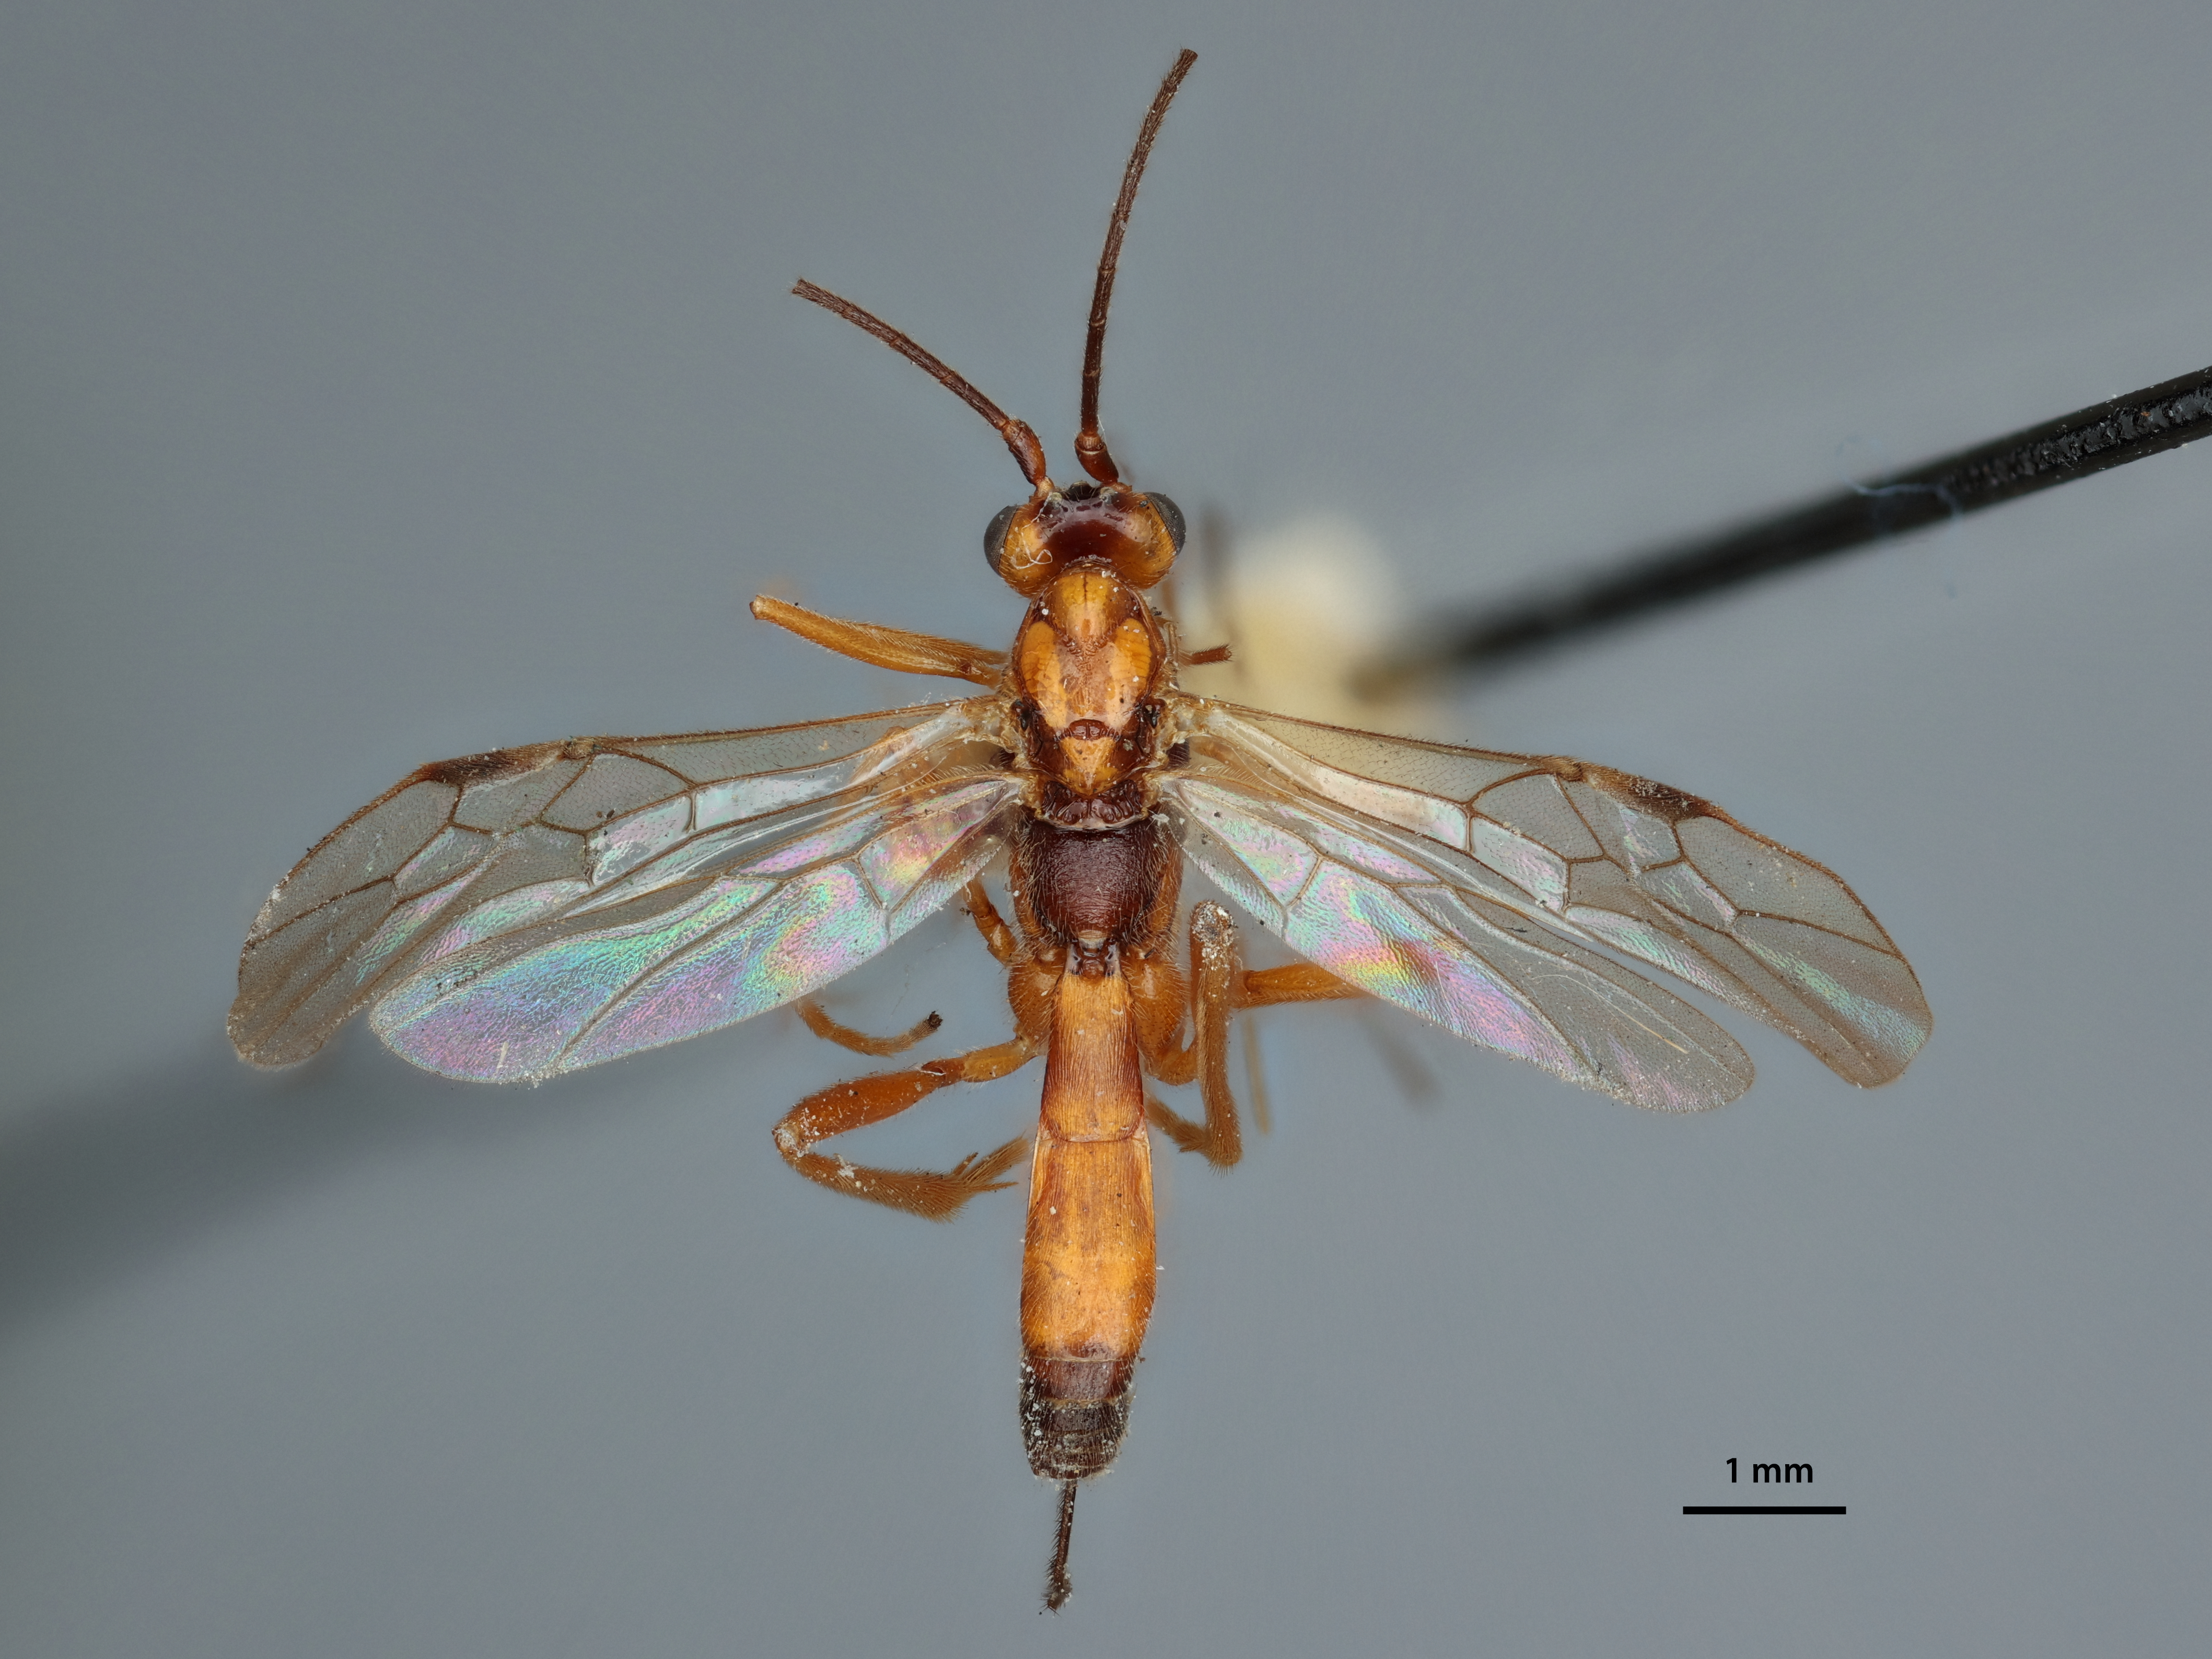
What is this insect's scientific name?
Macrocentrus pallisteri
